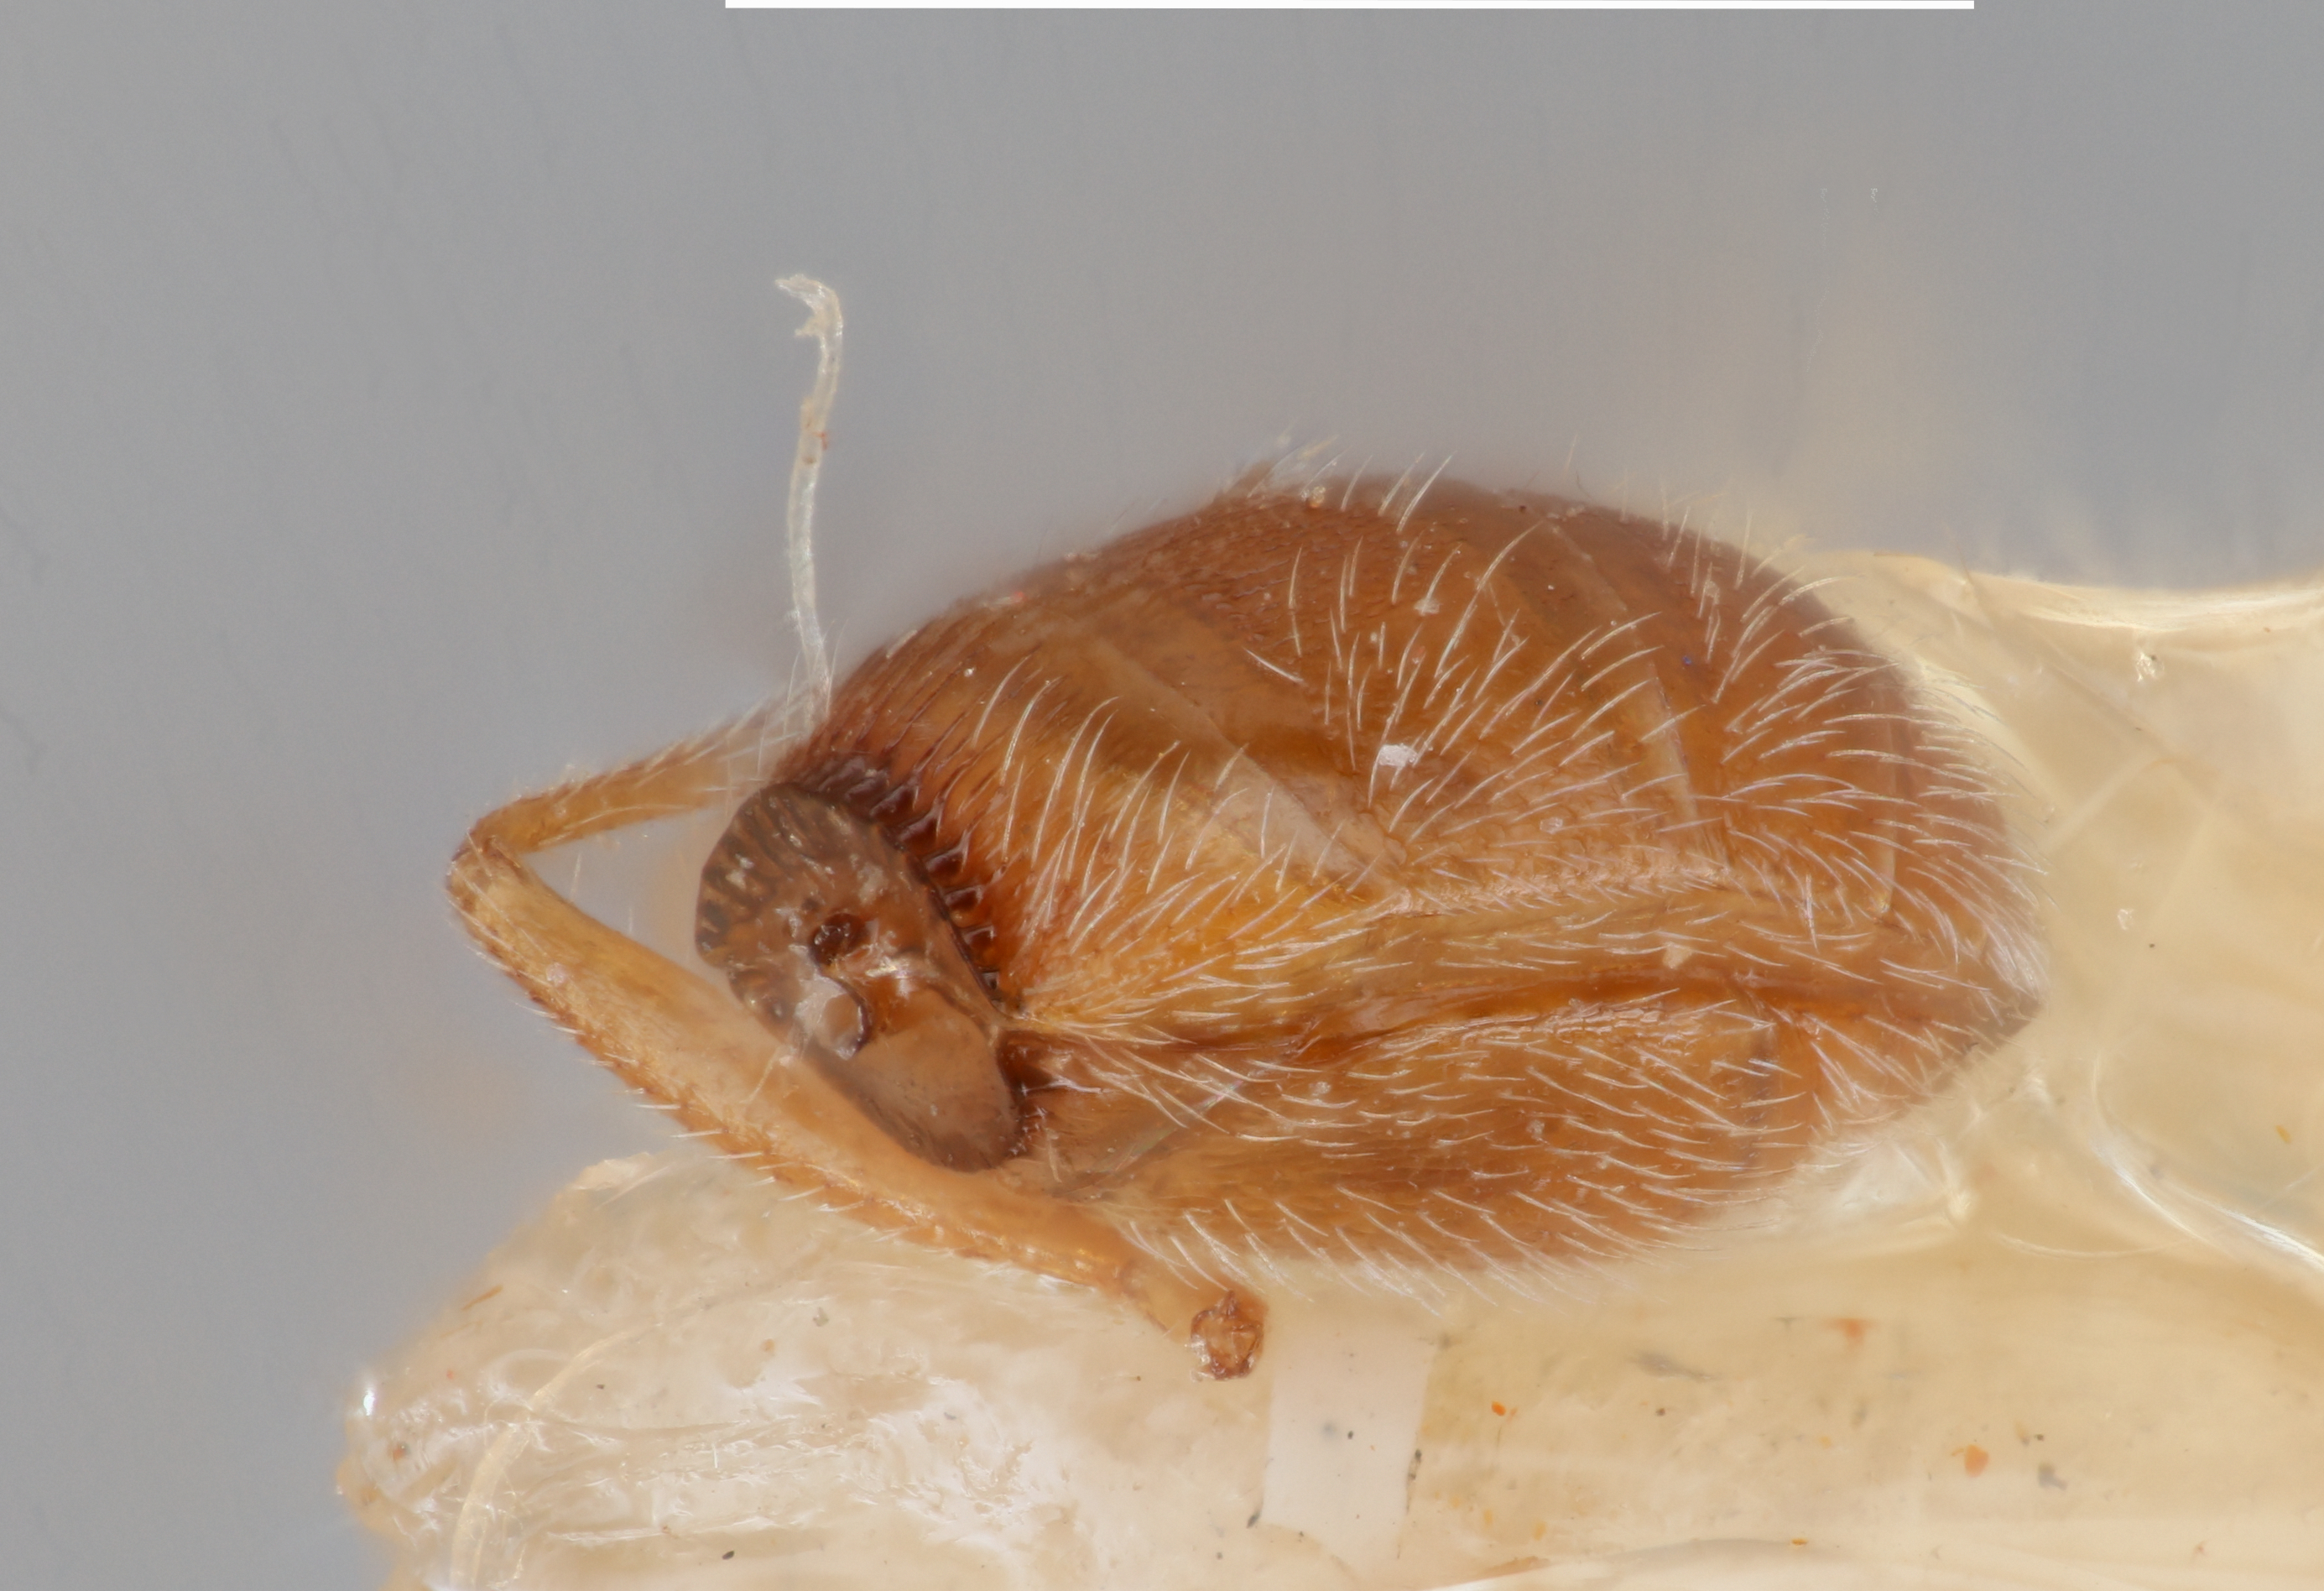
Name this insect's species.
Gryon fulviventris
